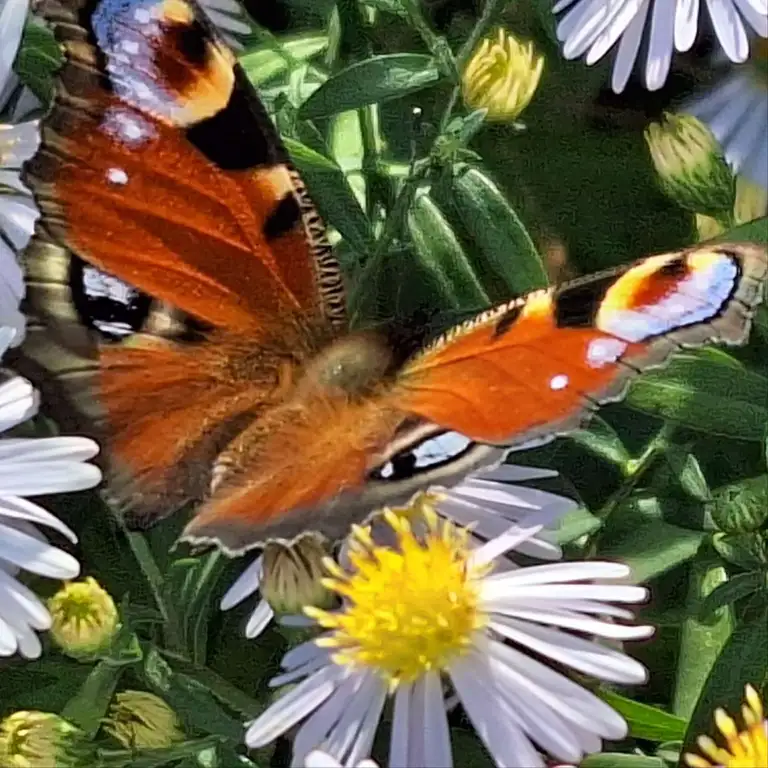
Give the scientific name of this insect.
Aglais io
